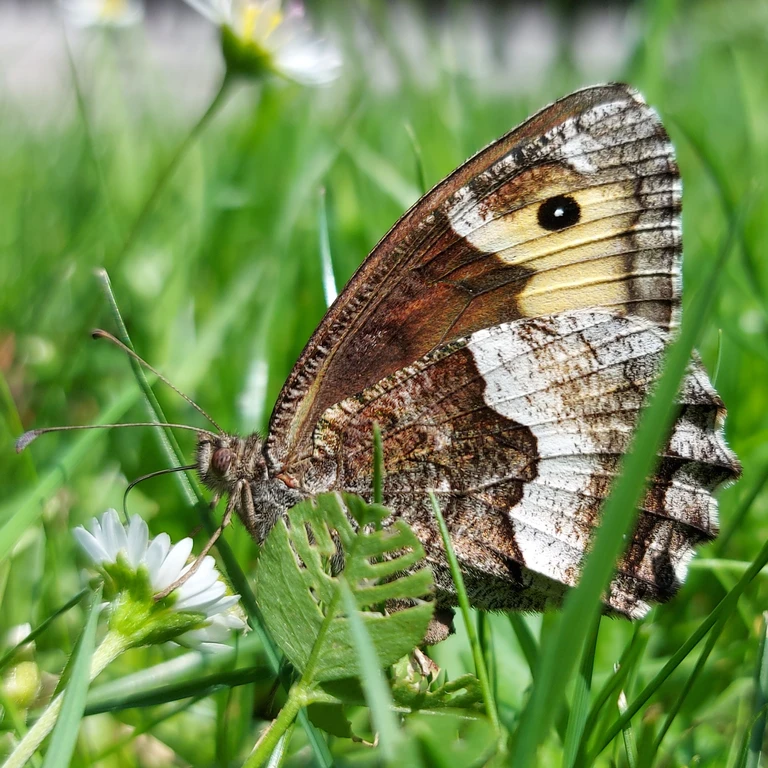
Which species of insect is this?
Hipparchia alcyone
